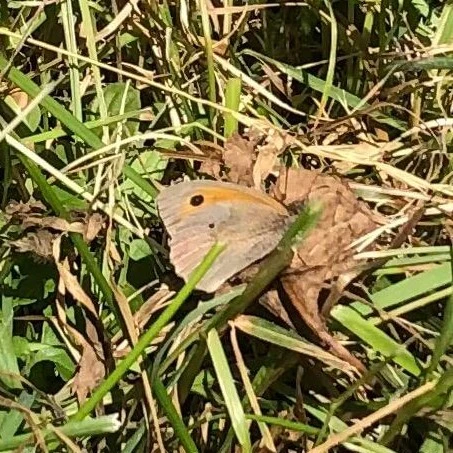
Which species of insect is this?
Maniola jurtina
